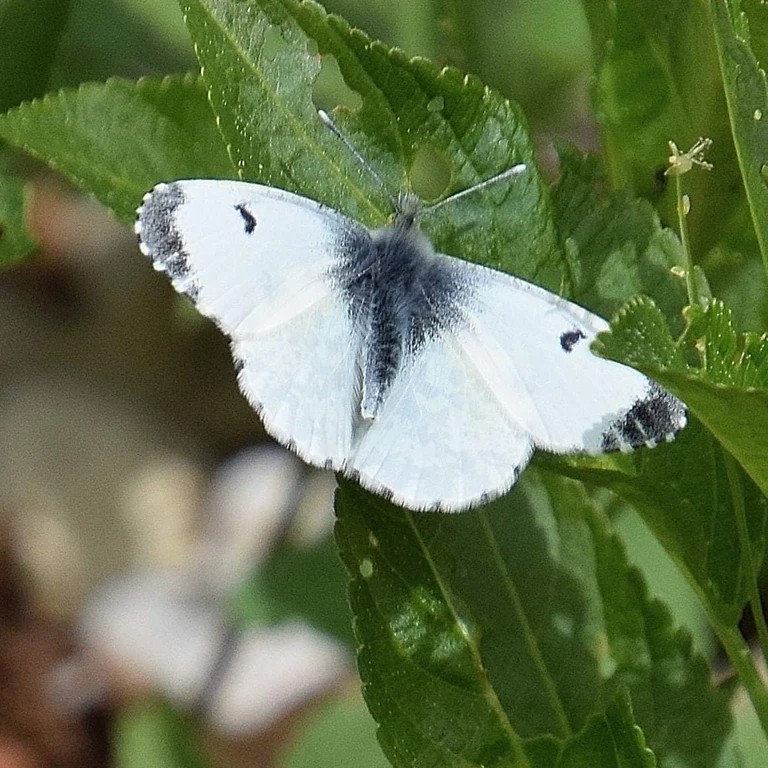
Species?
Anthocharis cardamines
